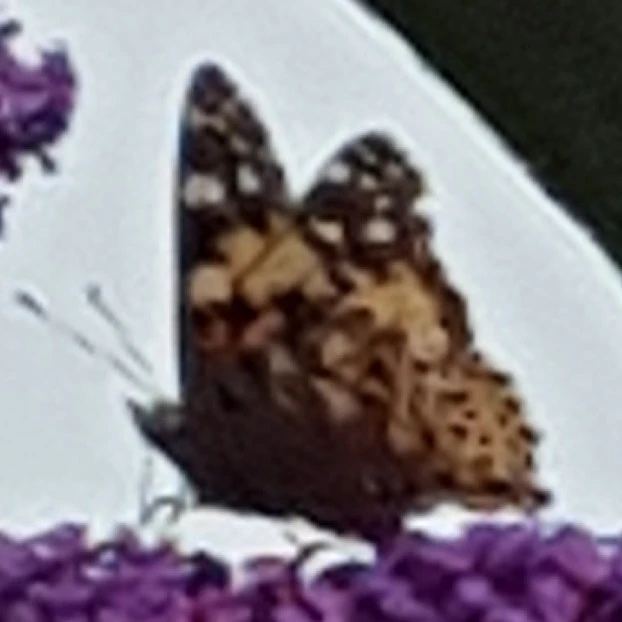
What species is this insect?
Vanessa cardui
